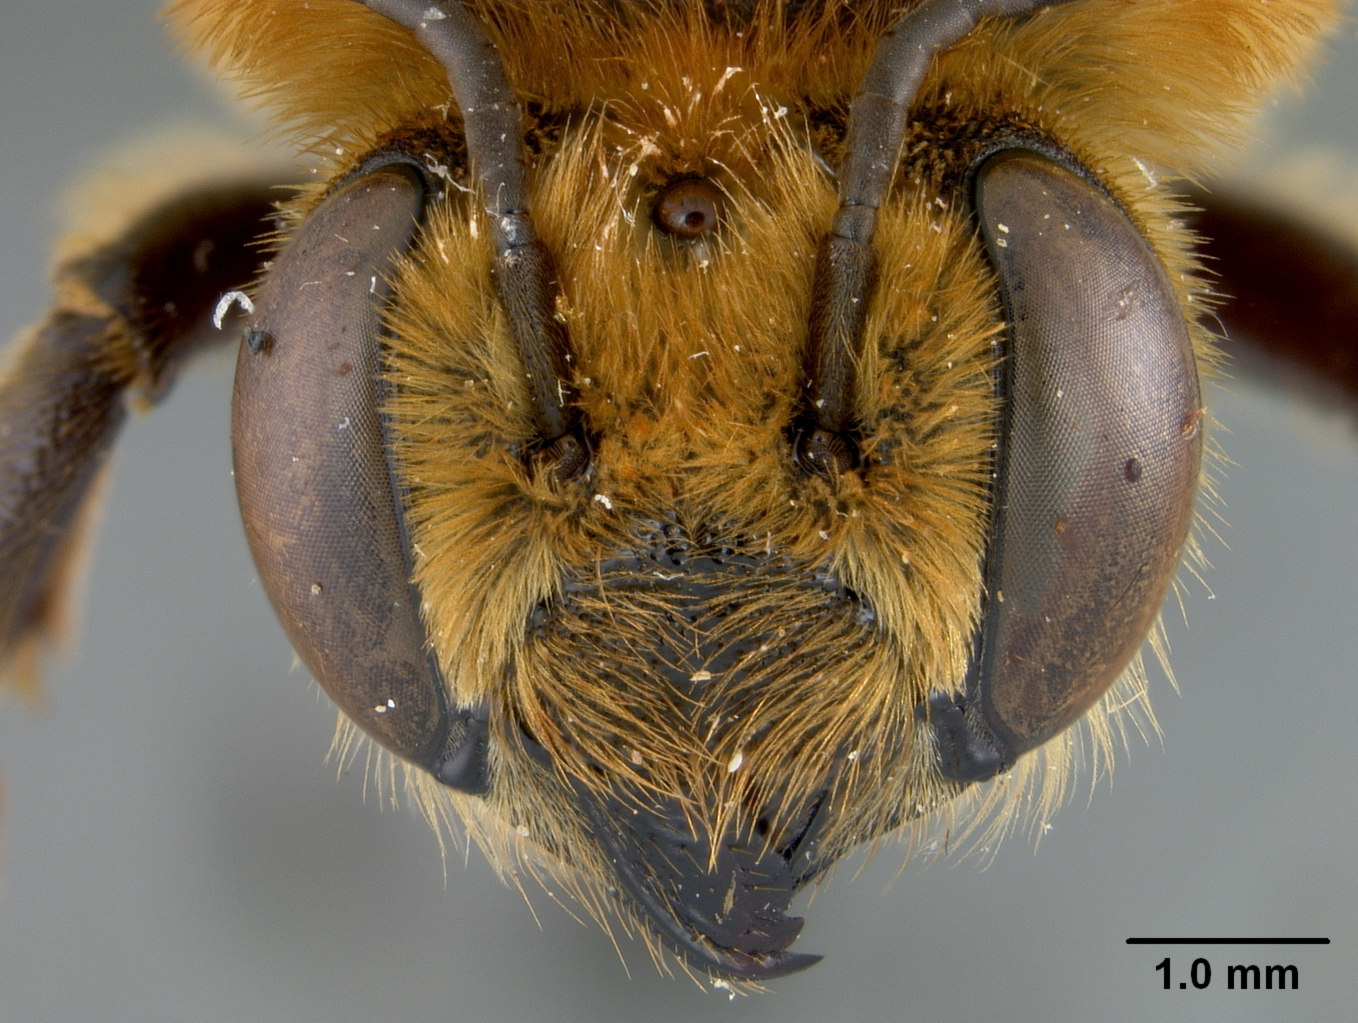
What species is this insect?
Megachile rhododendri
